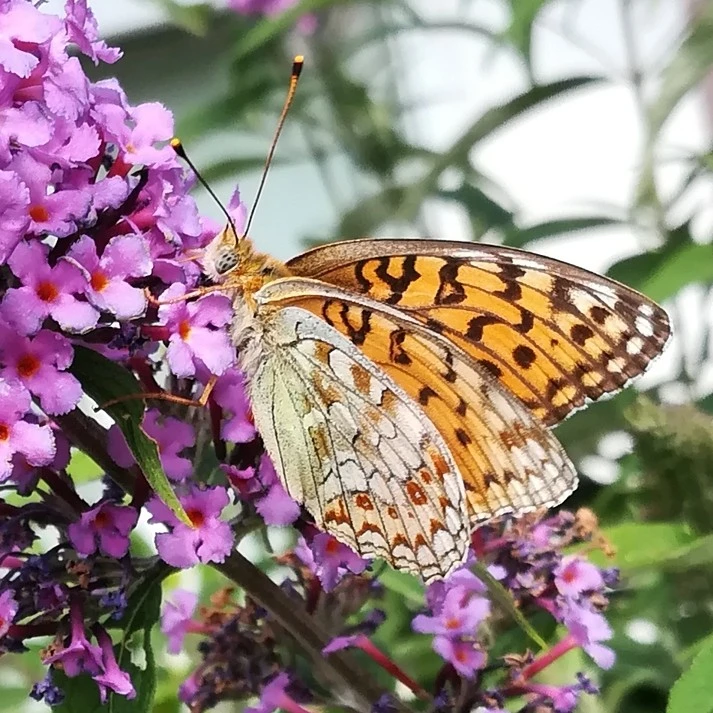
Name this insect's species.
Fabriciana niobe
